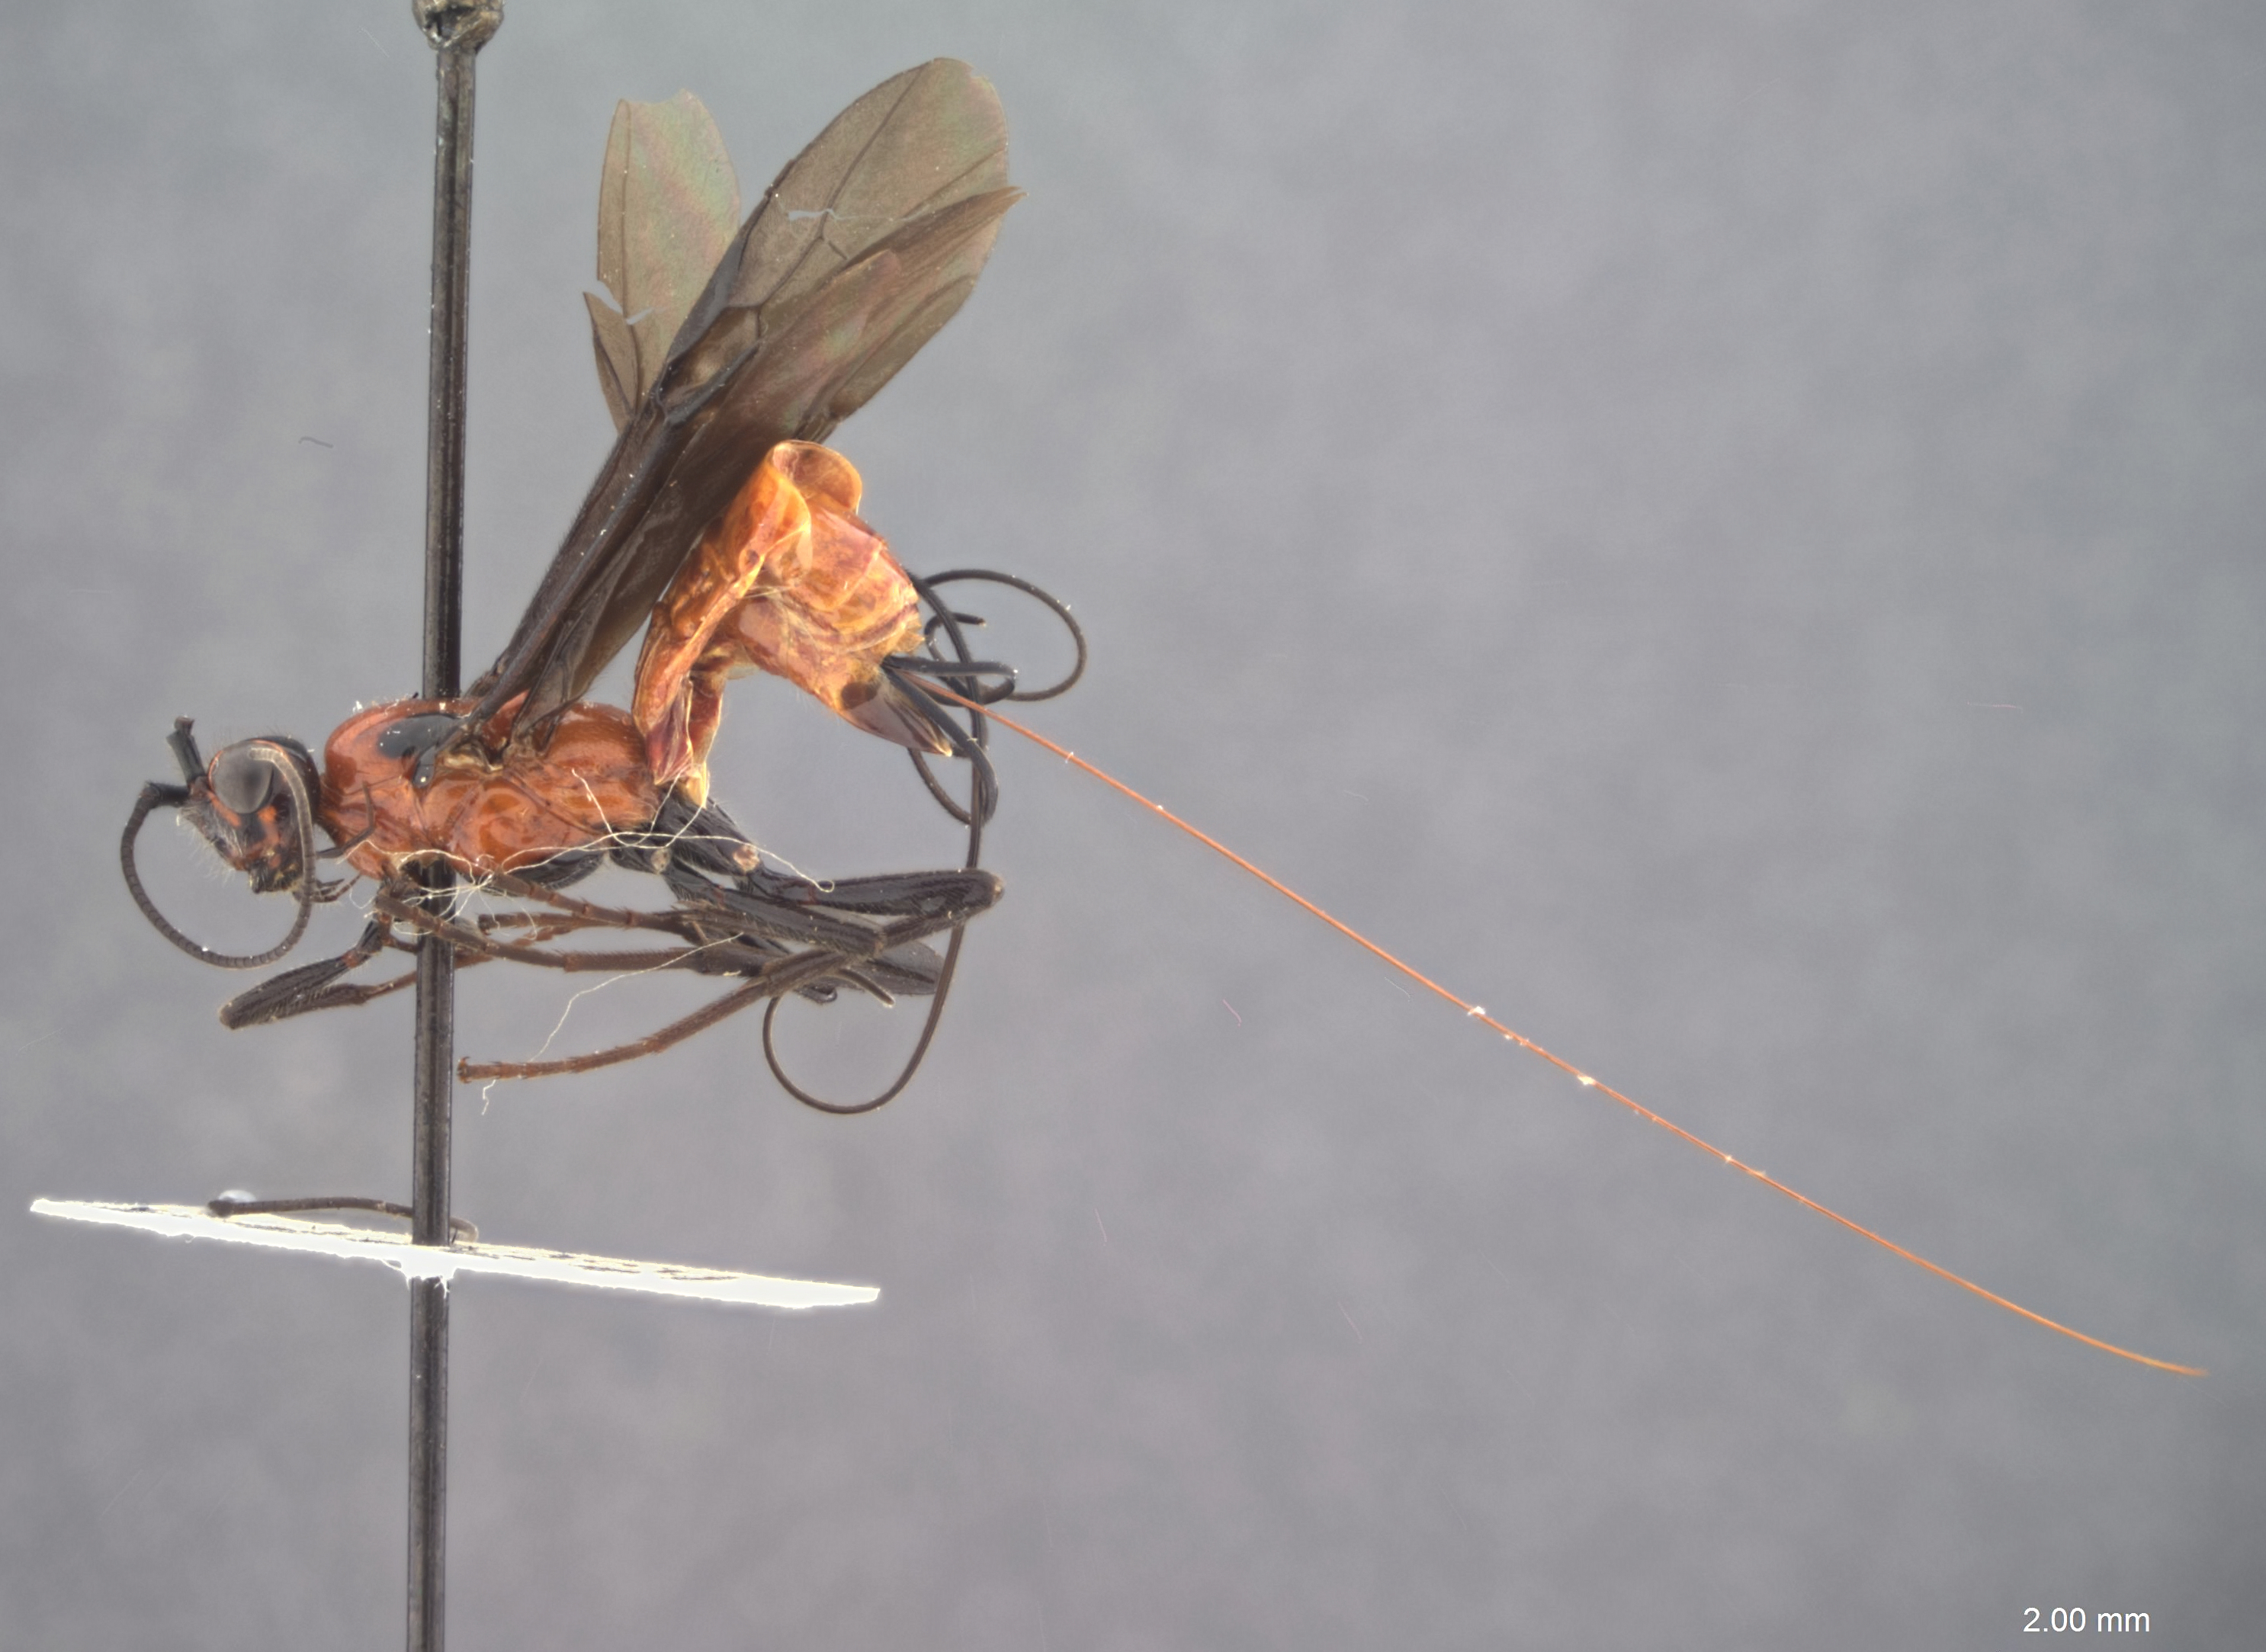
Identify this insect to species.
Atanycolus longifemoralis
